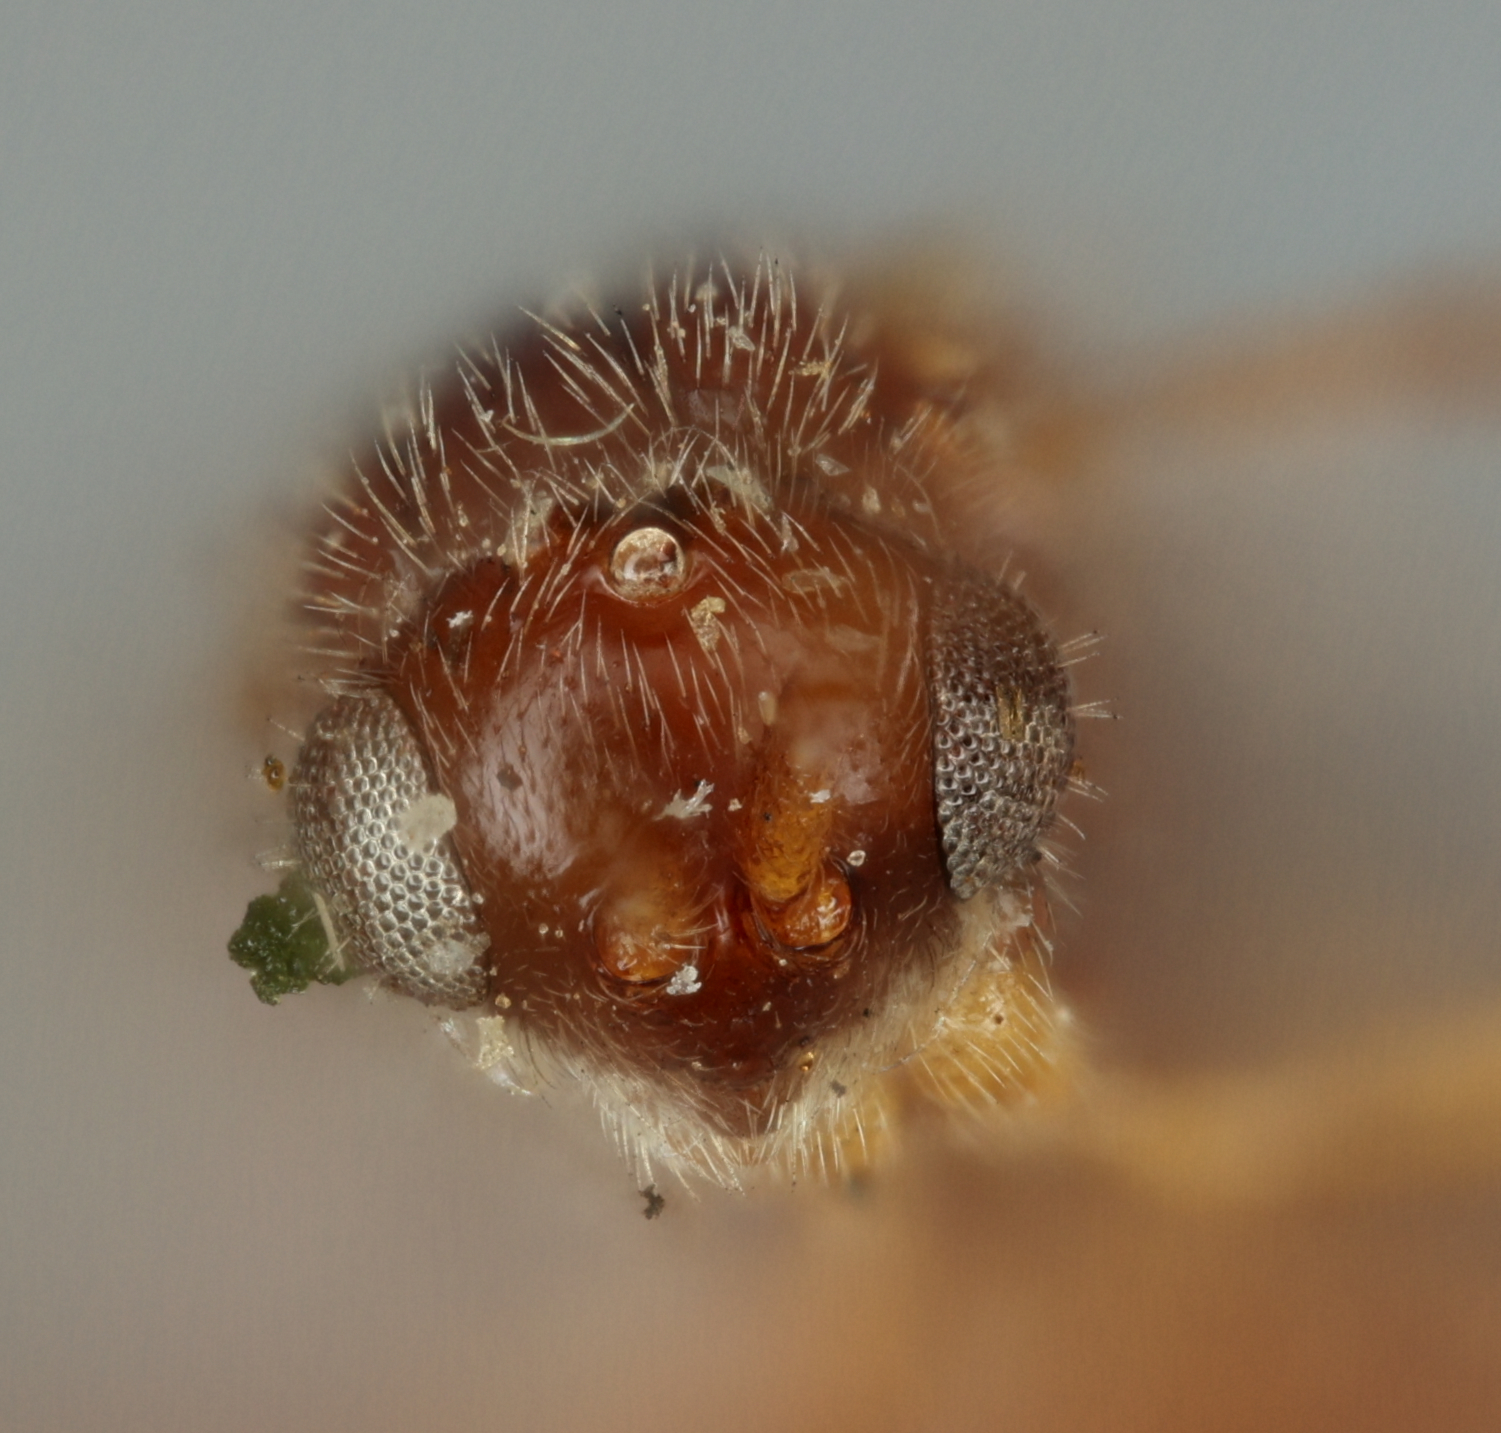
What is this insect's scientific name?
Psilomma coloradense
